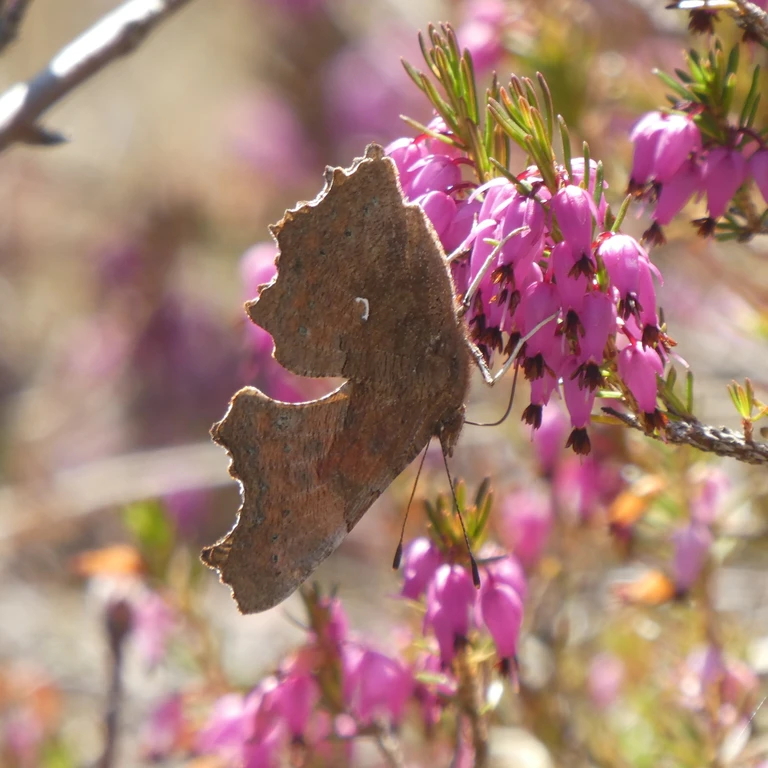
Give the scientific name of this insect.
Polygonia c-album
